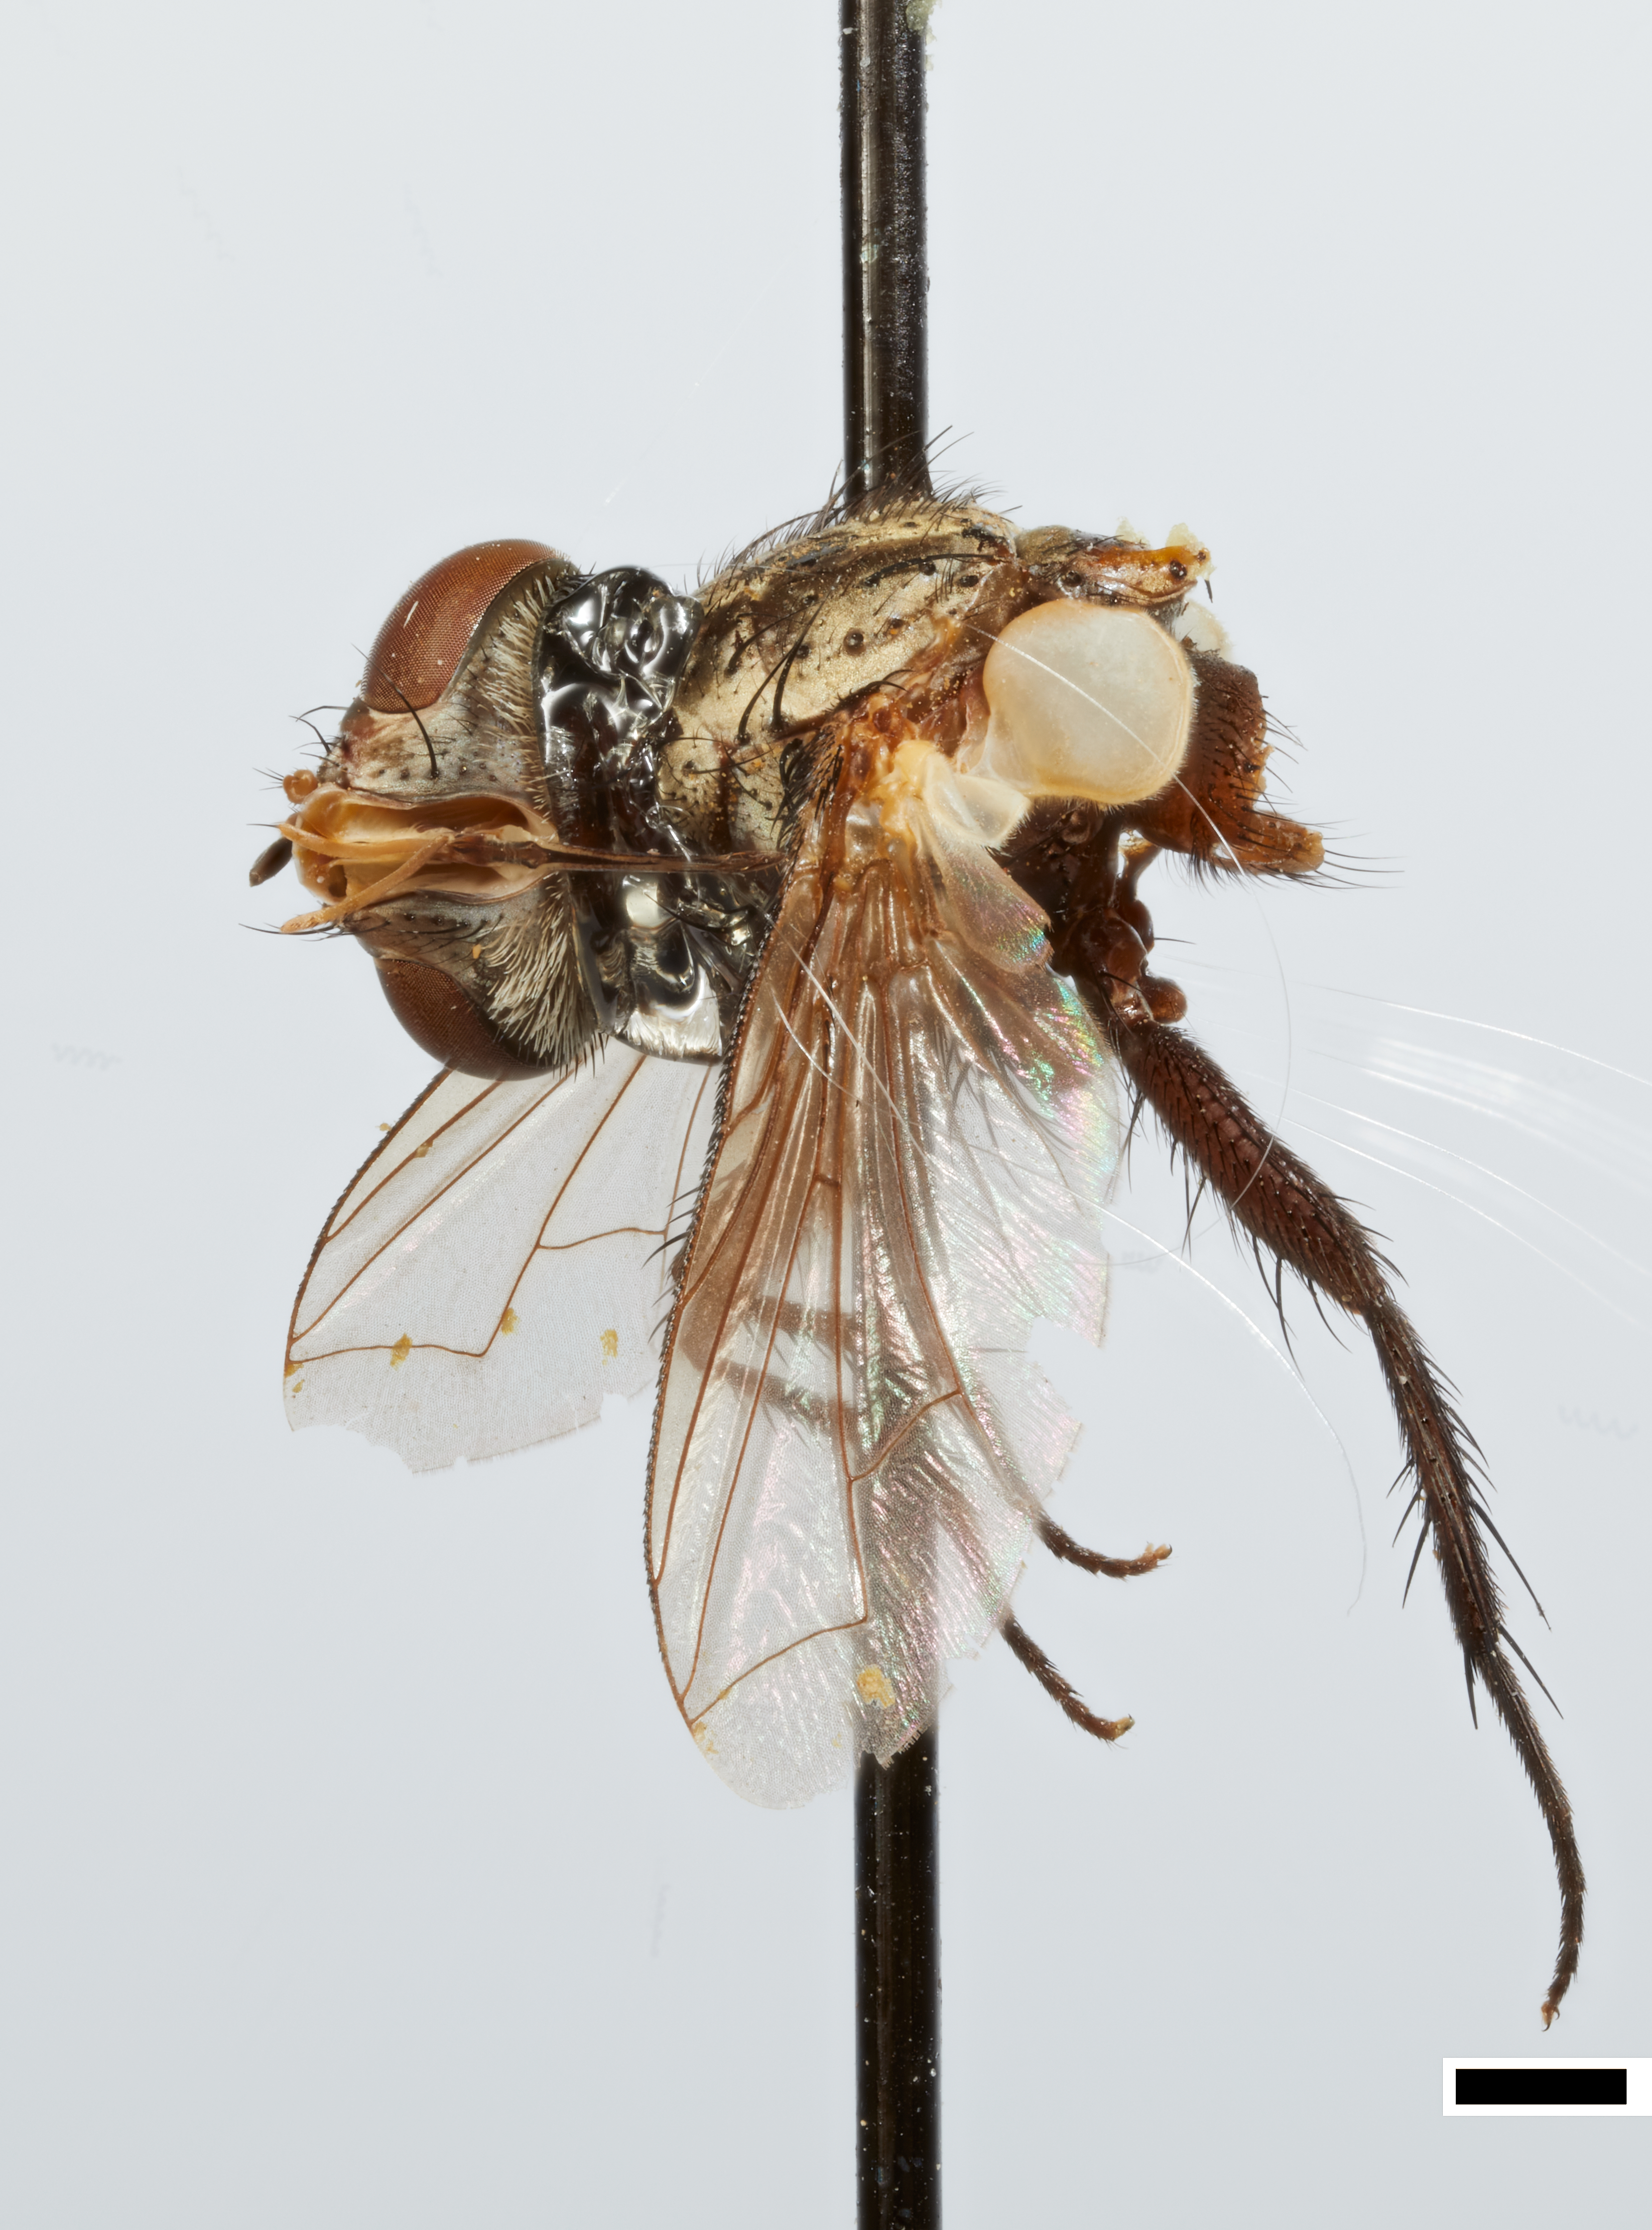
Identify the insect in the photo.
Microsillus pollinosus
